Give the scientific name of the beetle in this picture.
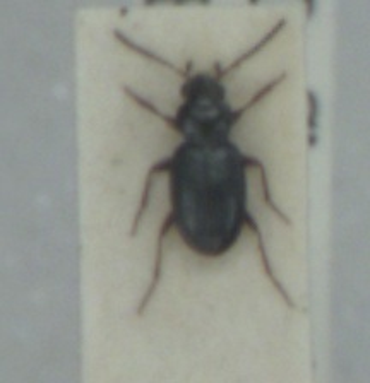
Bembidion schueppelii
